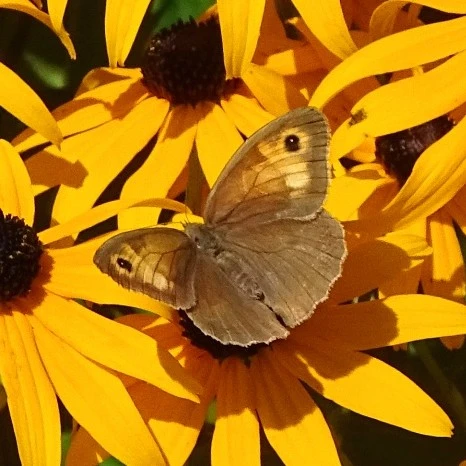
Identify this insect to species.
Maniola jurtina
